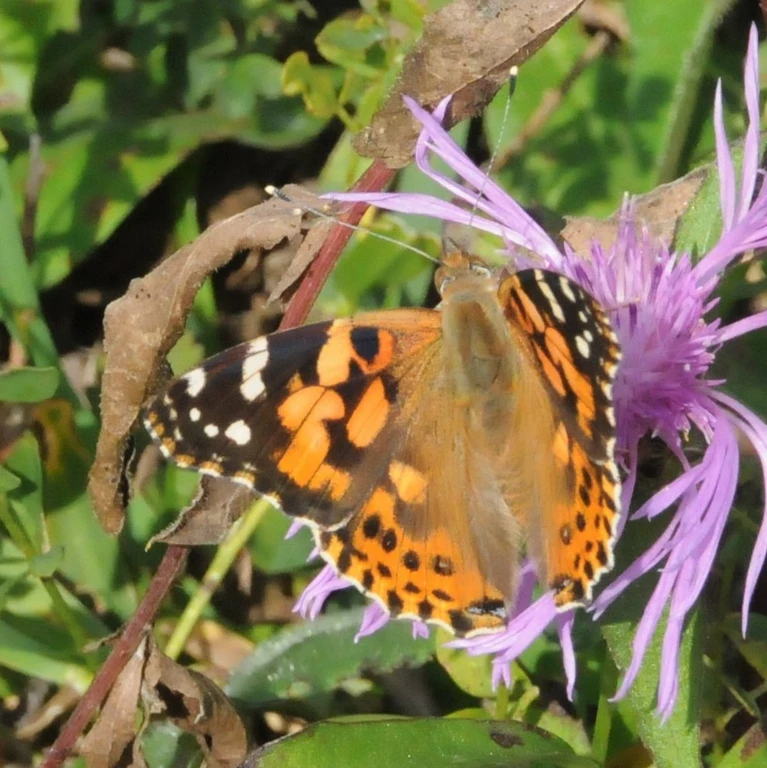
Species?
Vanessa cardui
